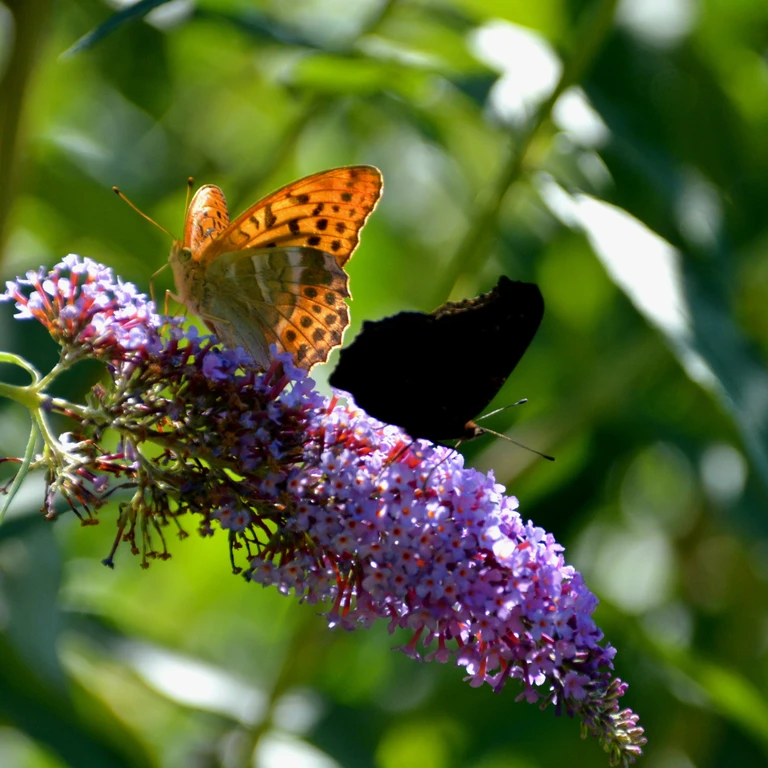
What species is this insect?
Argynnis paphia
